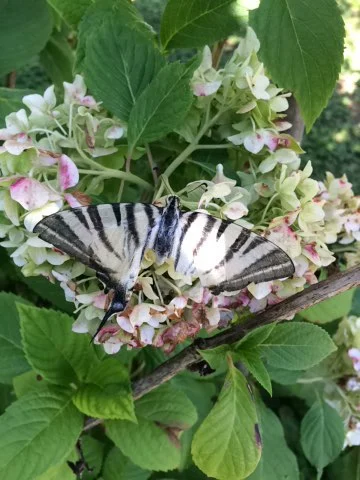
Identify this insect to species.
Iphiclides podalirius
